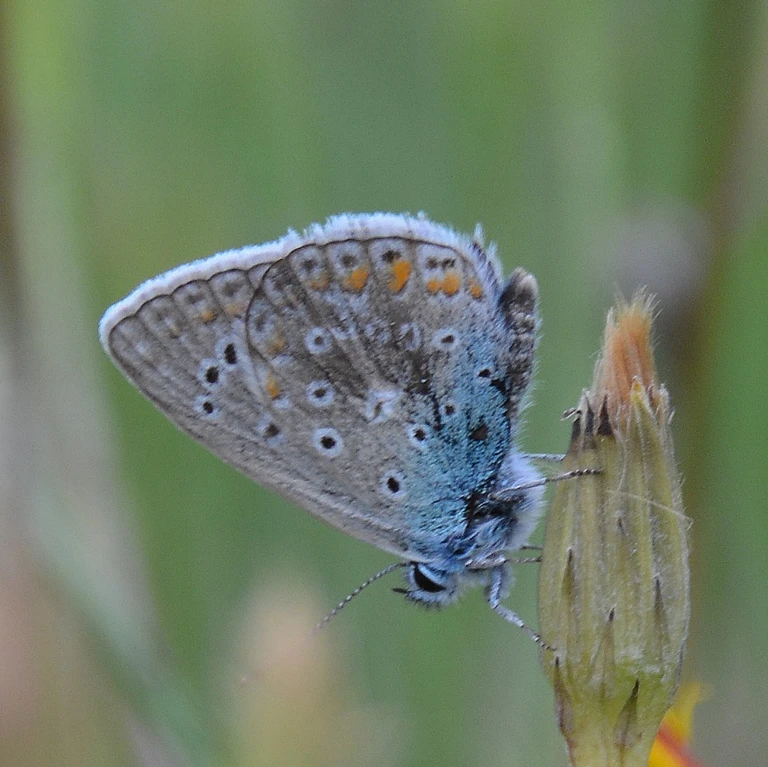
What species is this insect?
Polyommatus icarus
